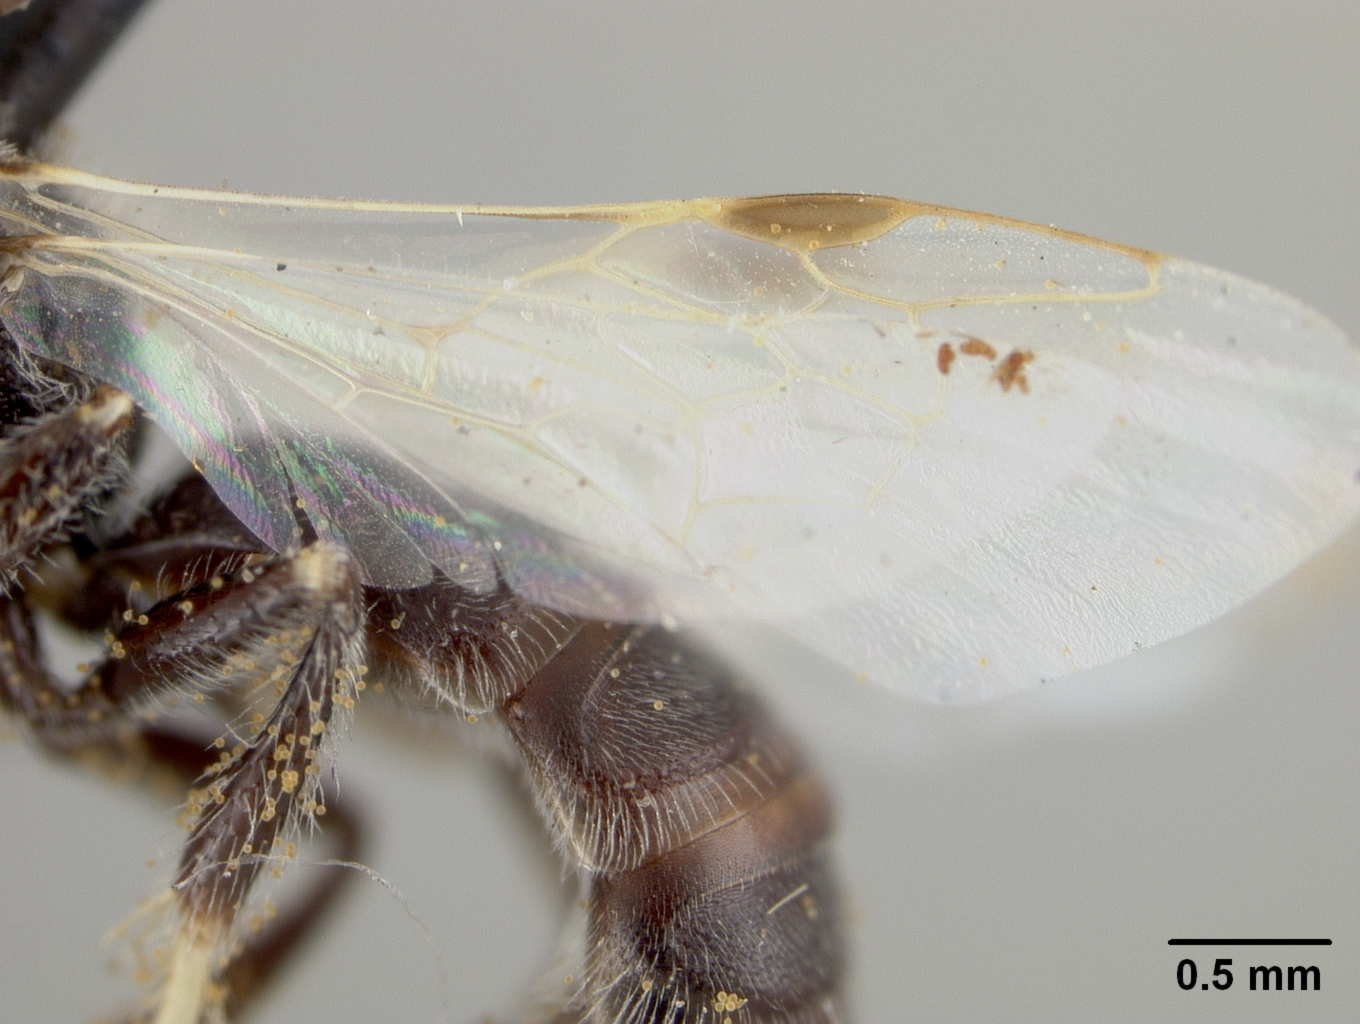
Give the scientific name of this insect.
Panurginus leucopterus
